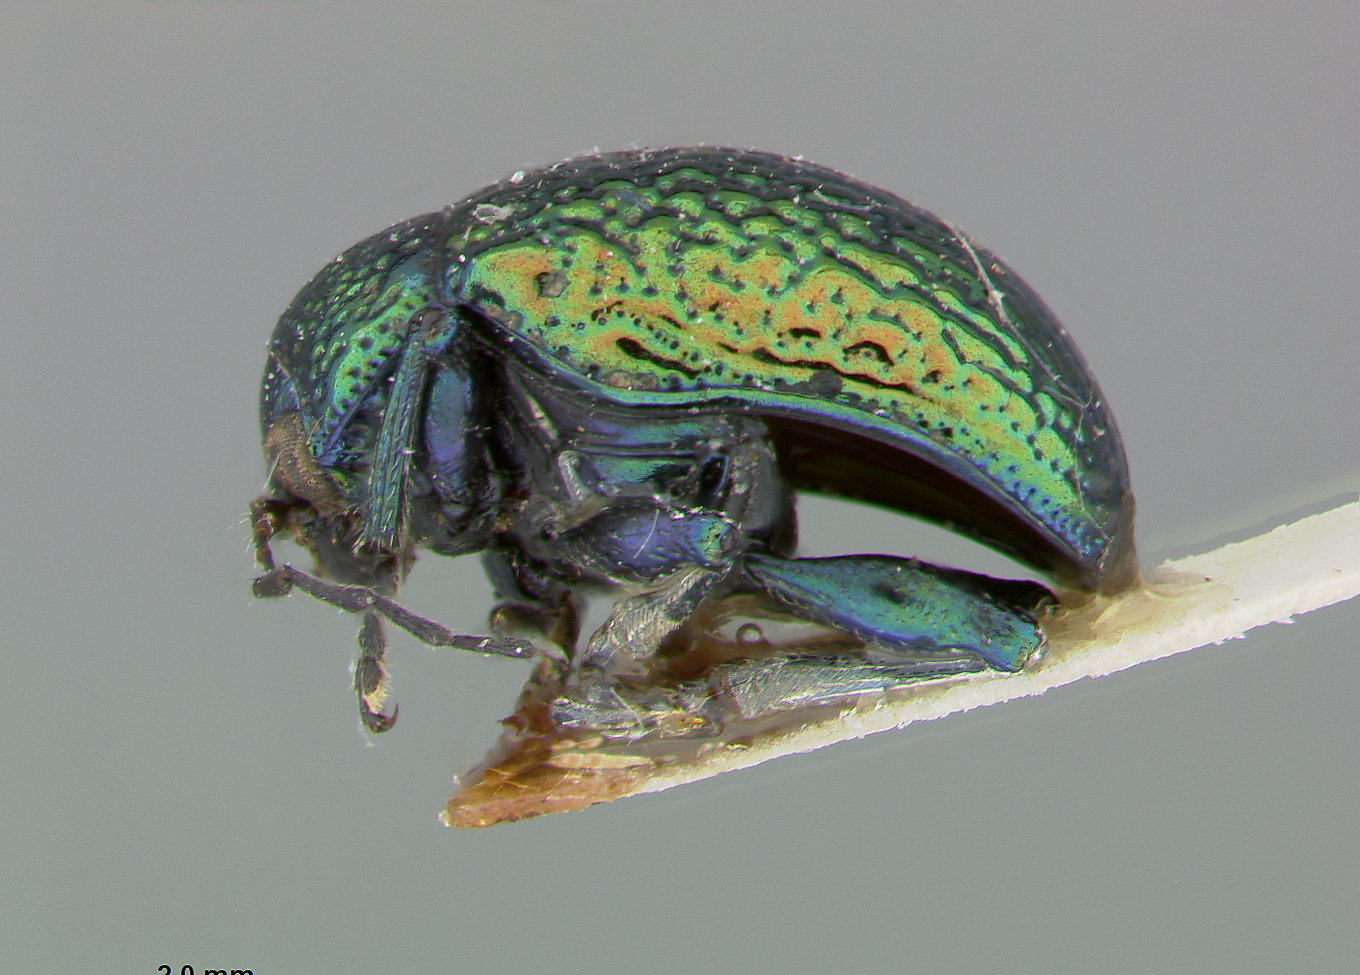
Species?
Colaspoides subtuberculata
